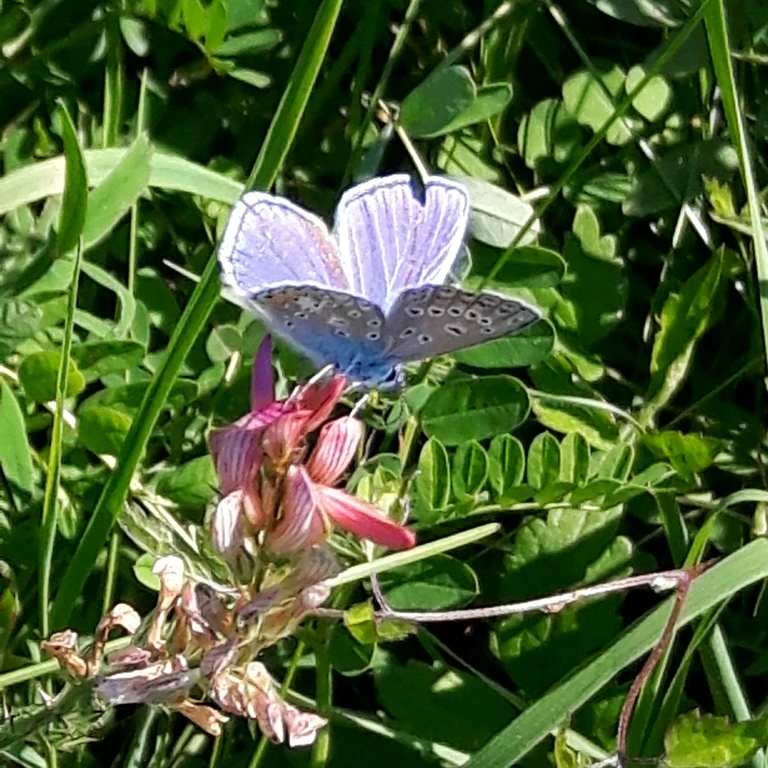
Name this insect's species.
Polyommatus icarus
